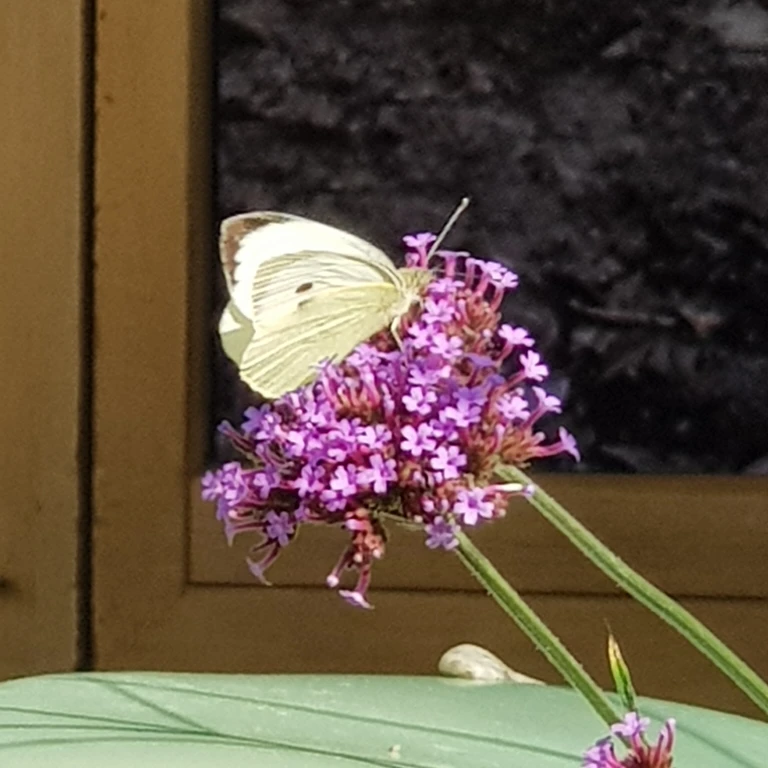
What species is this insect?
Pieris brassicae
